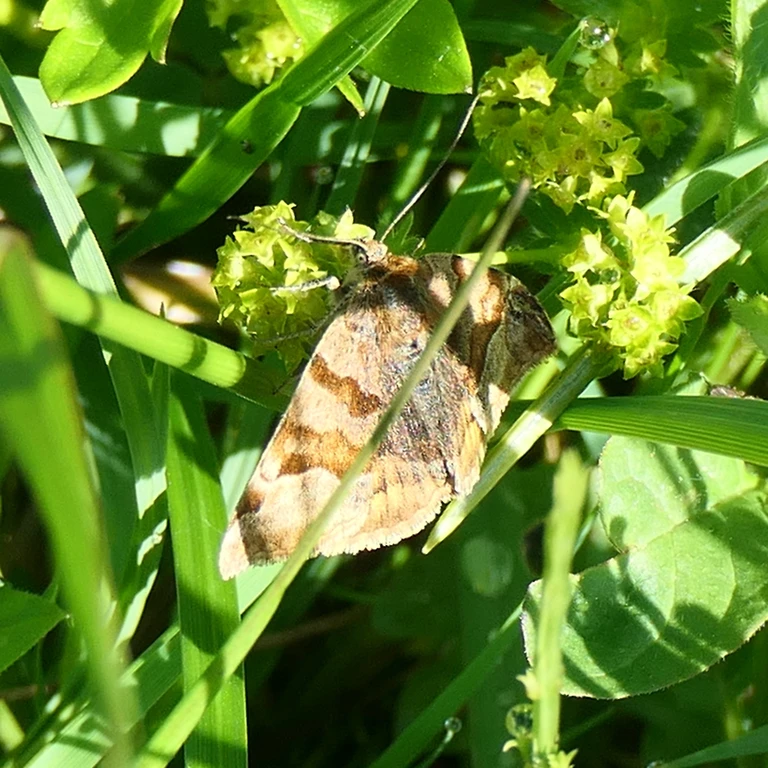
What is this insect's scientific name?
Euclidia glyphica
